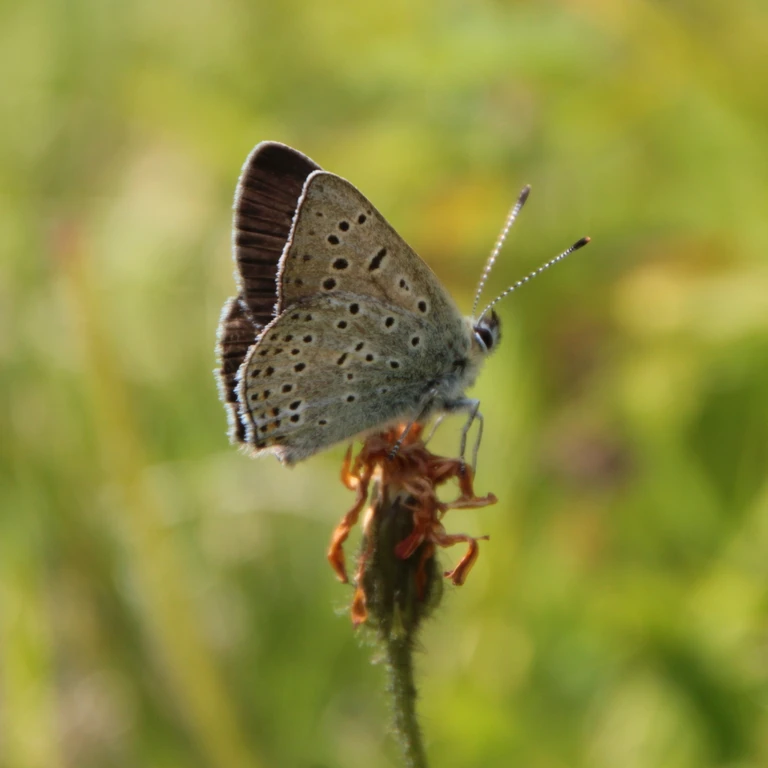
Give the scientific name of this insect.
Lycaena tityrus (also Loweia tityrus)
